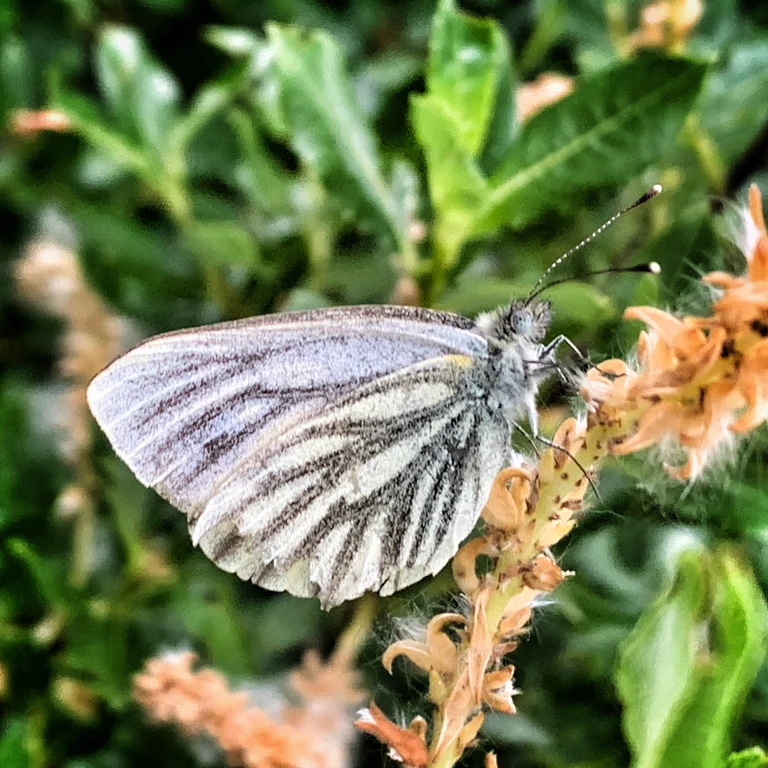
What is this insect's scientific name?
Pieris bryoniae
